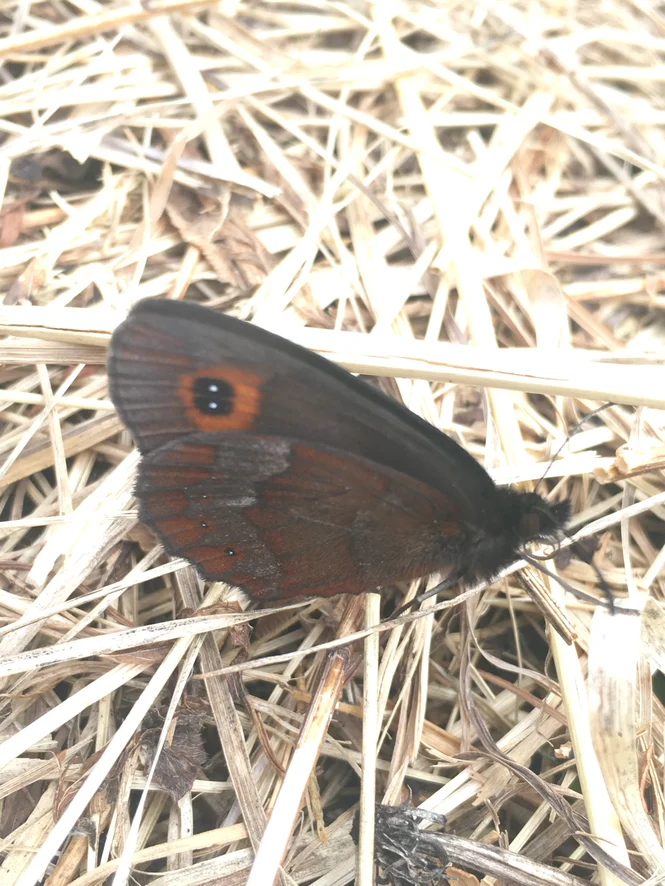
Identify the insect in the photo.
Erebia aethiops
